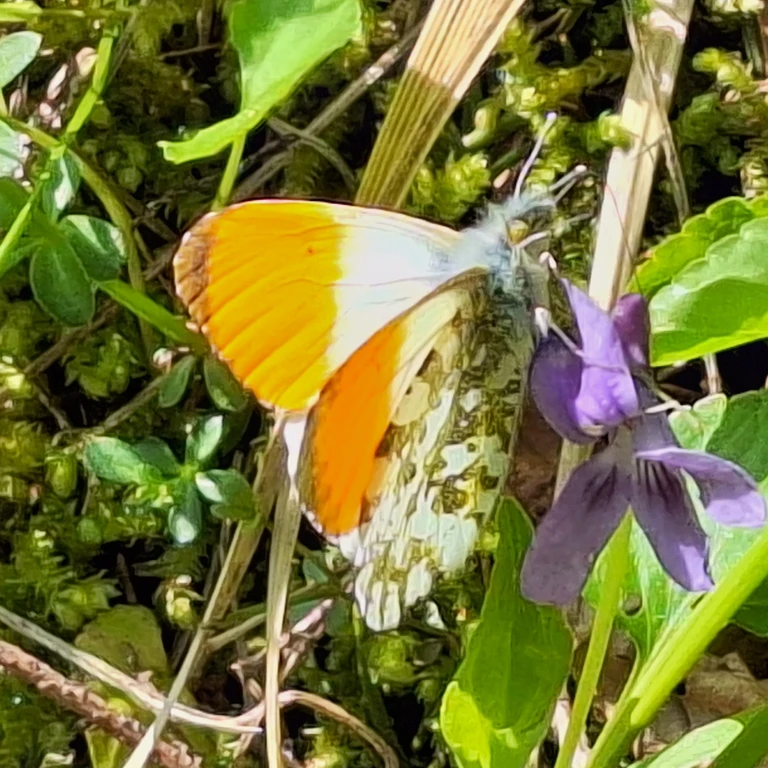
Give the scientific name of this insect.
Anthocharis cardamines
